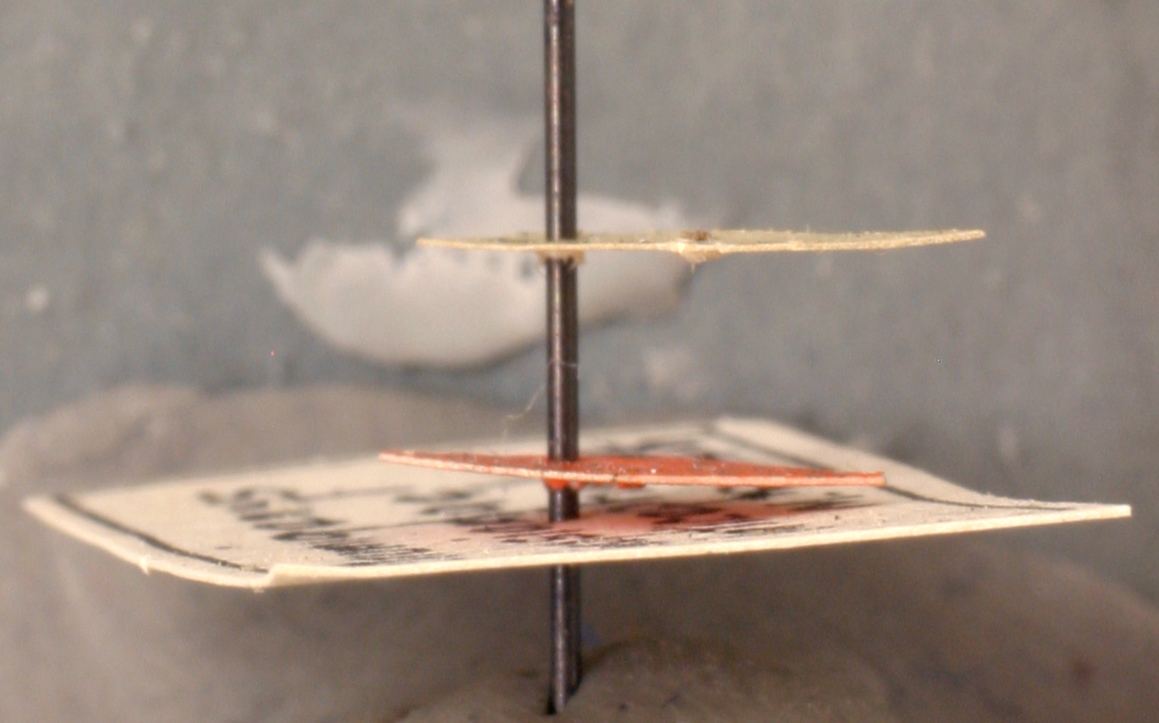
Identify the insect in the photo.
Strumigenys louisianae
